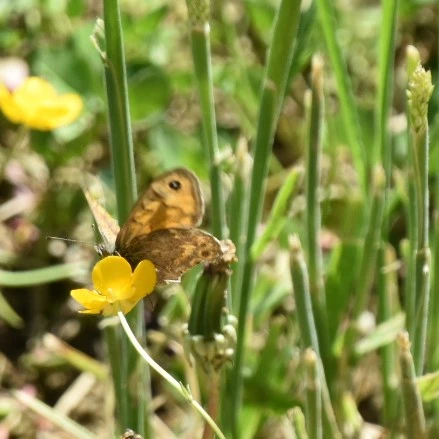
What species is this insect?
Lasiommata megera (also Pararge megera)
